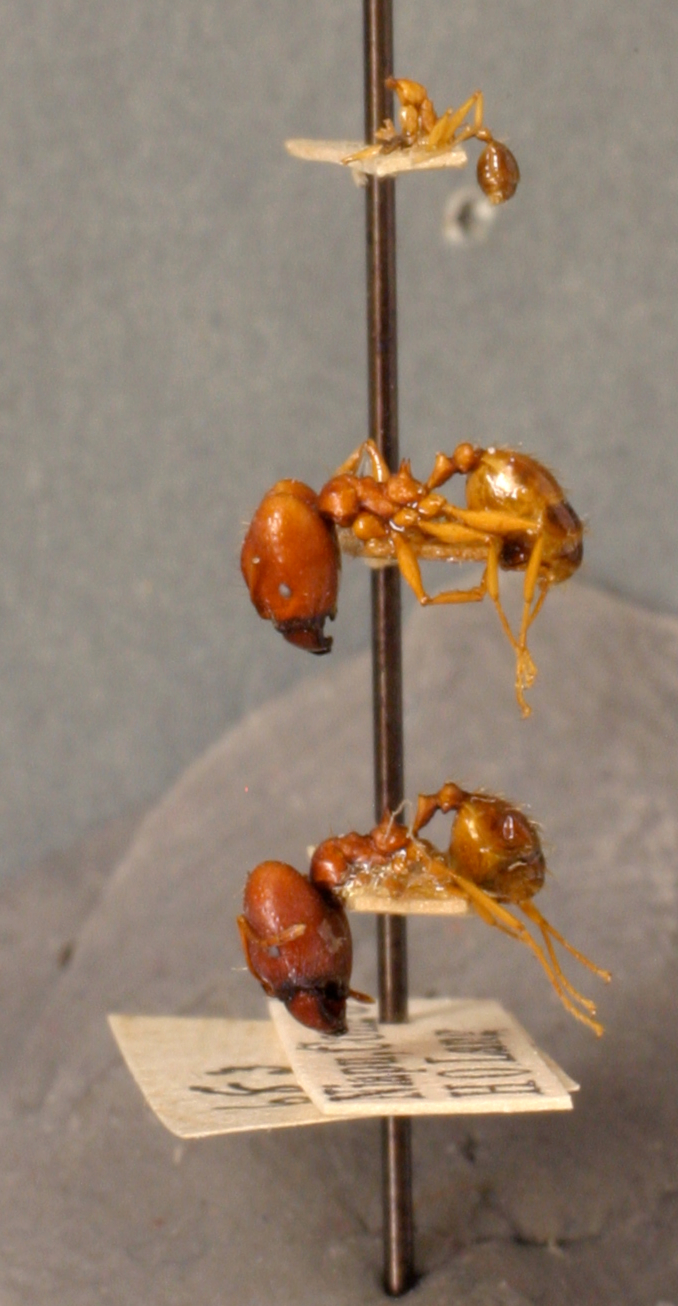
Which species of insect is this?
Pheidole niapuana
